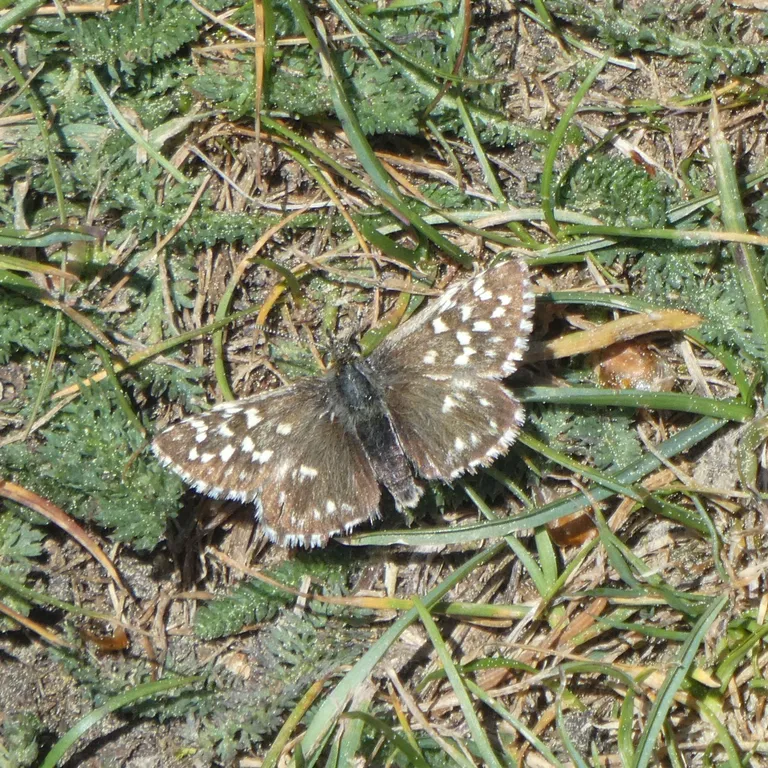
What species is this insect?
Pyrgus malvae
